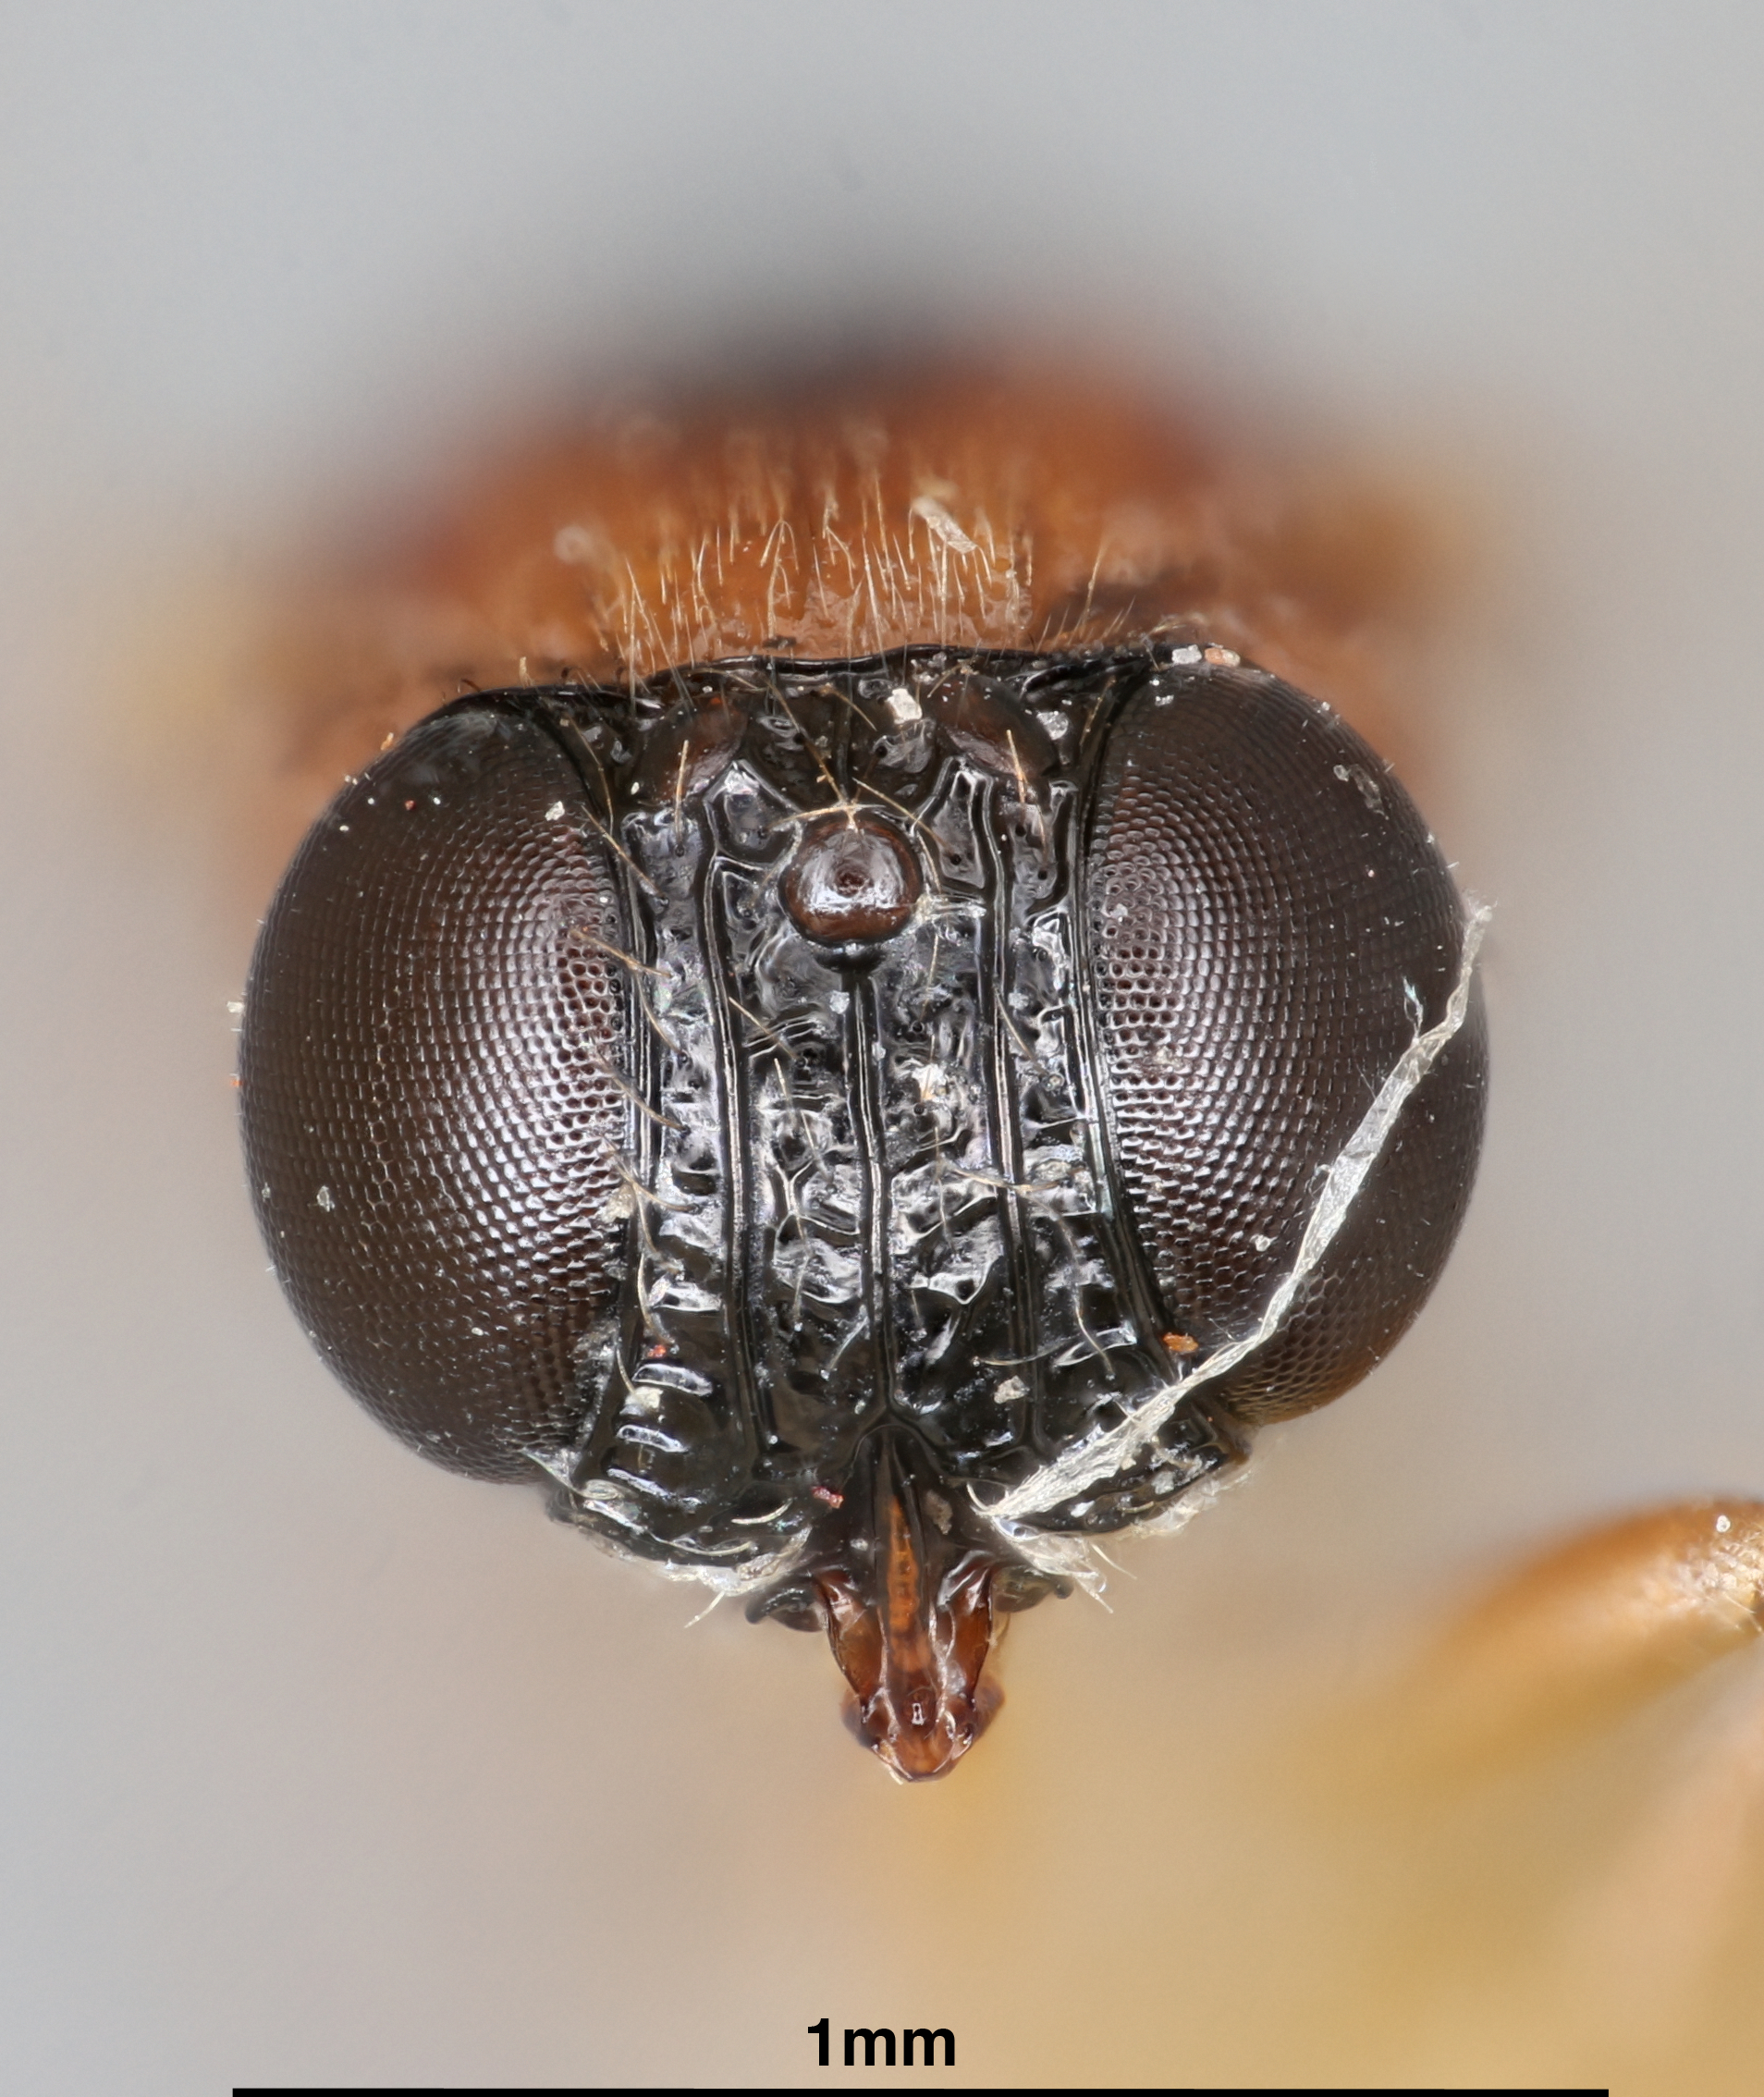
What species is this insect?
Dichoteleas indicus
